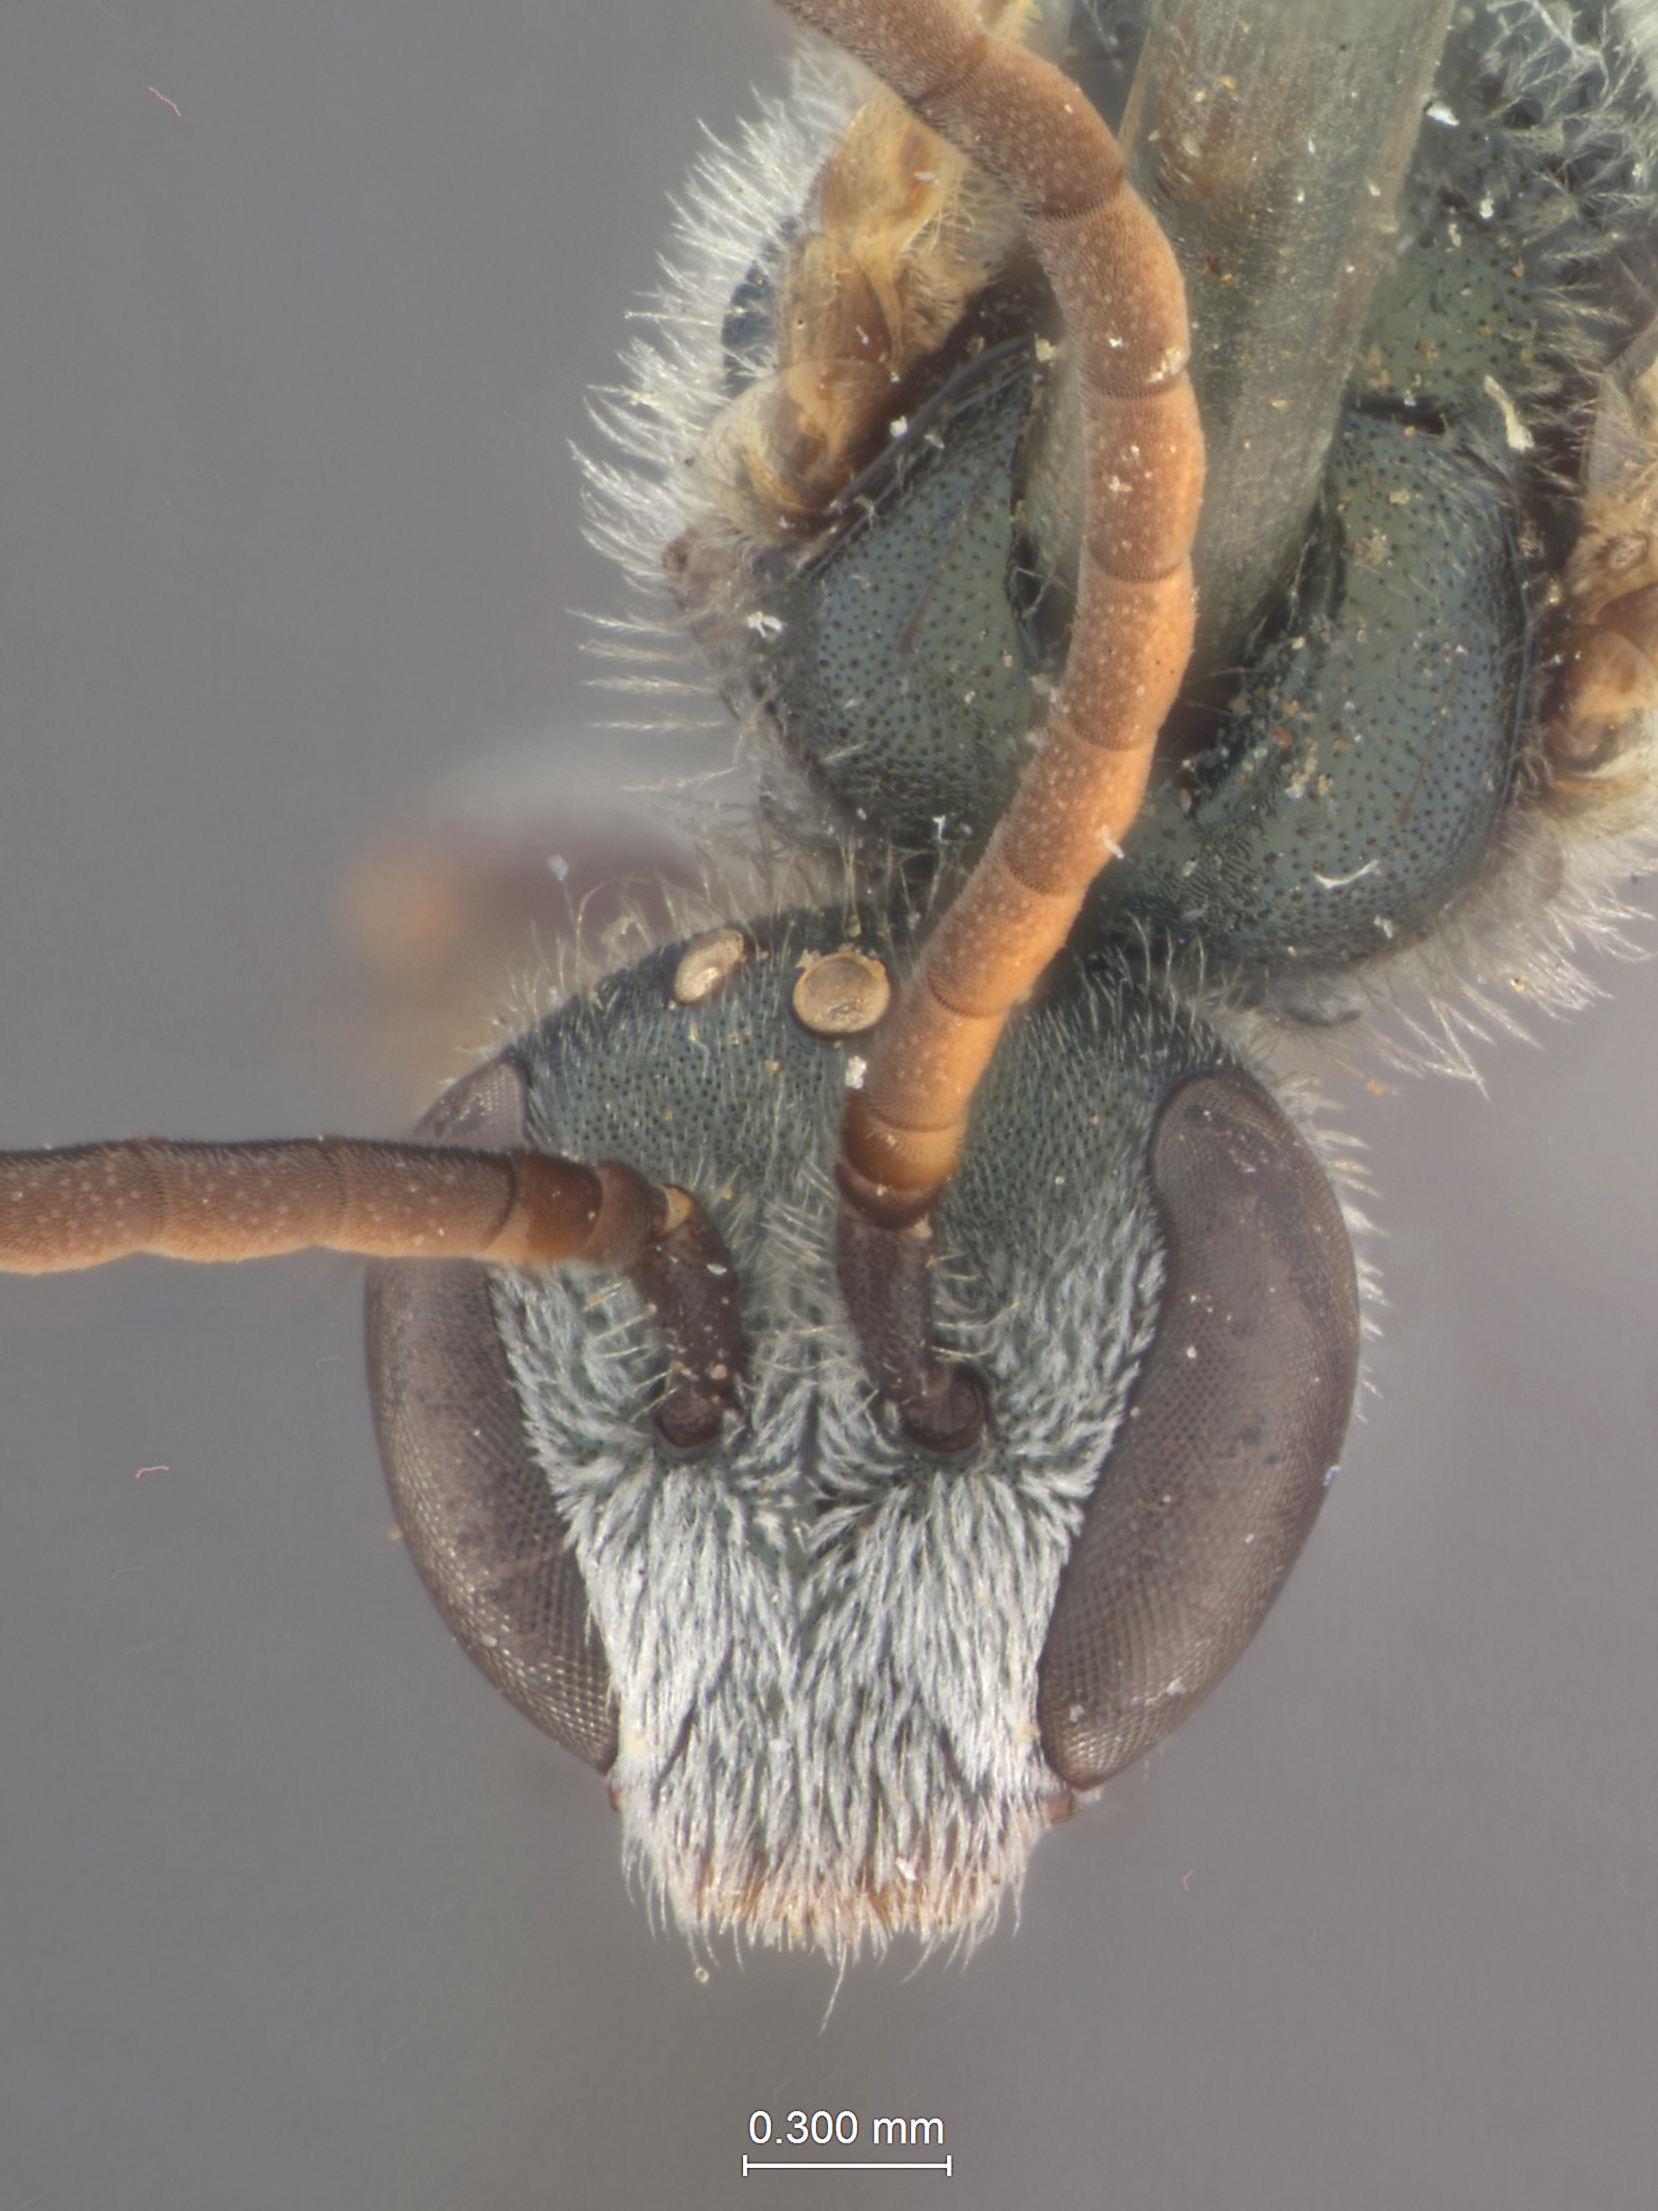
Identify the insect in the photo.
Halictus accentus
